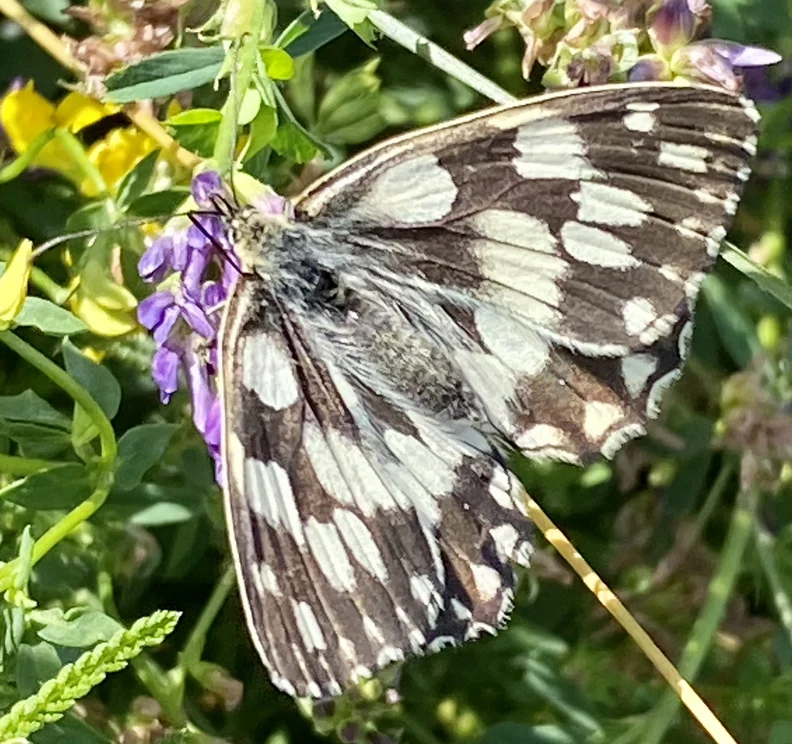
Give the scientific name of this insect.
Melanargia galathea
